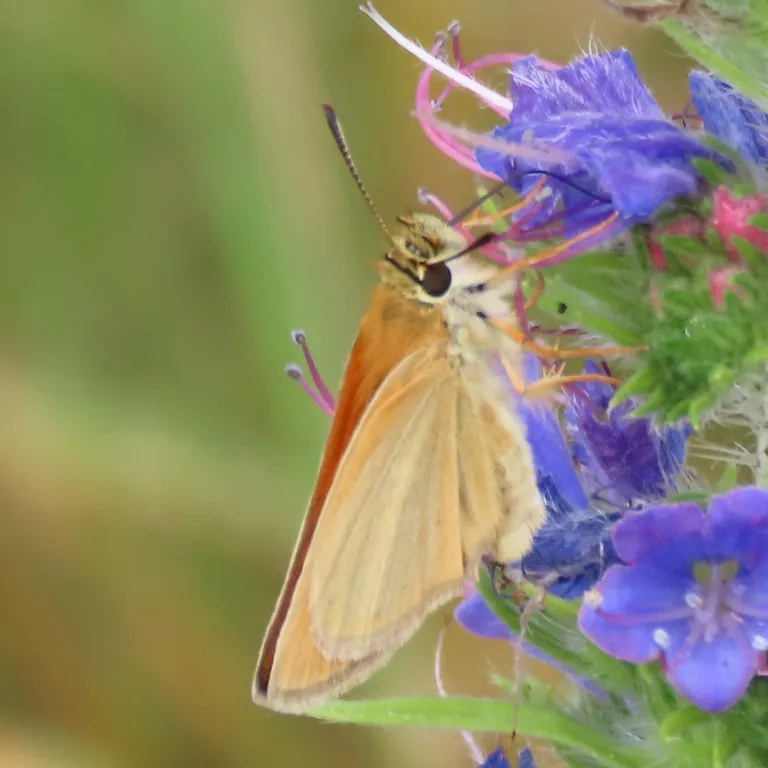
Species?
Thymelicus sylvestris
